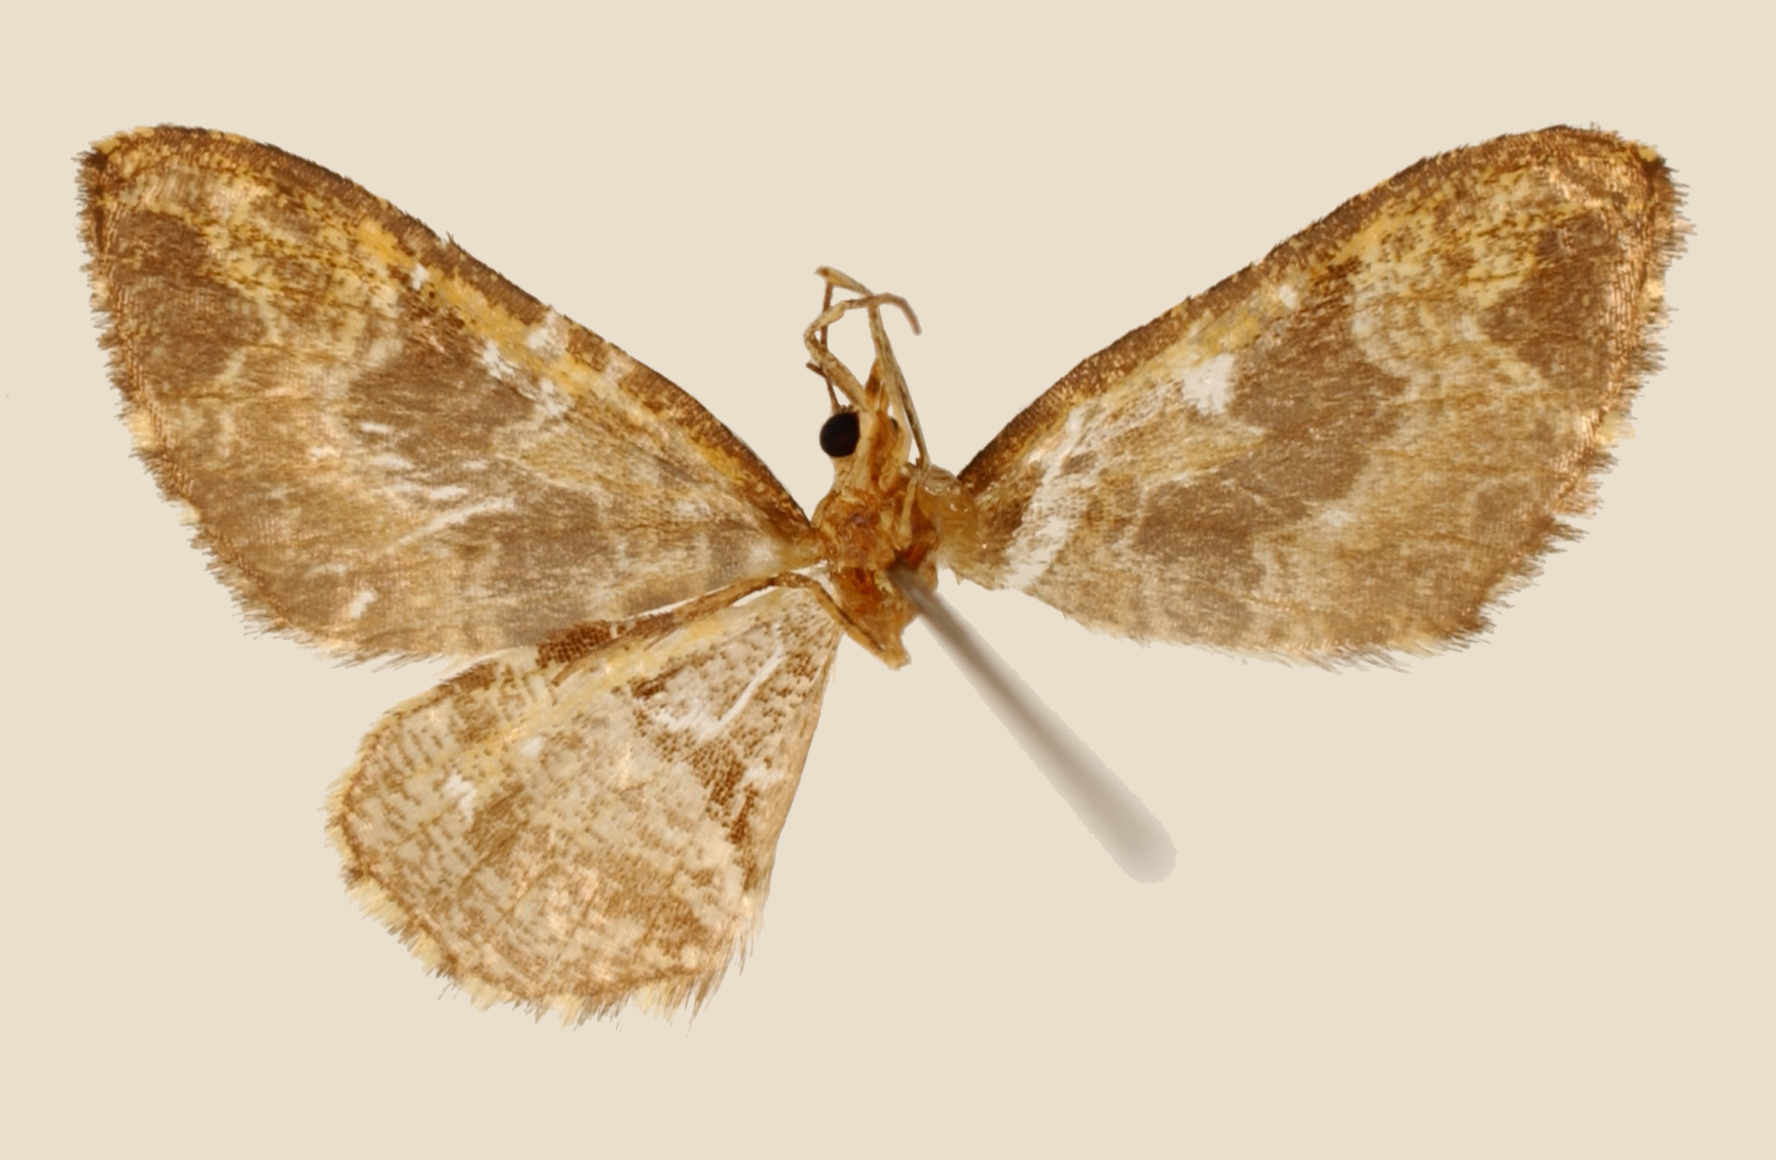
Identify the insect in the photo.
Psaliodes orozcoa
